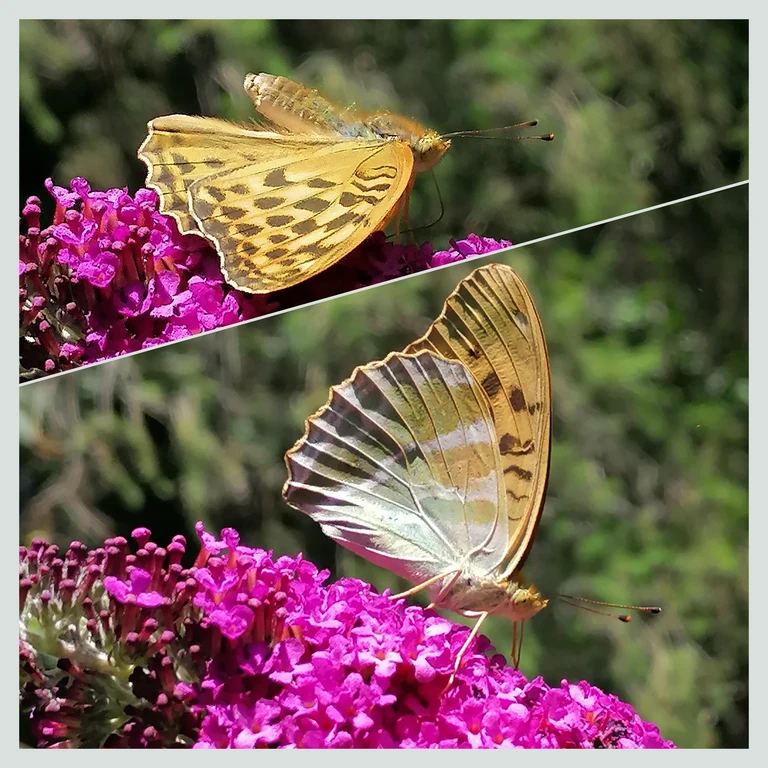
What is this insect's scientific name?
Argynnis paphia
